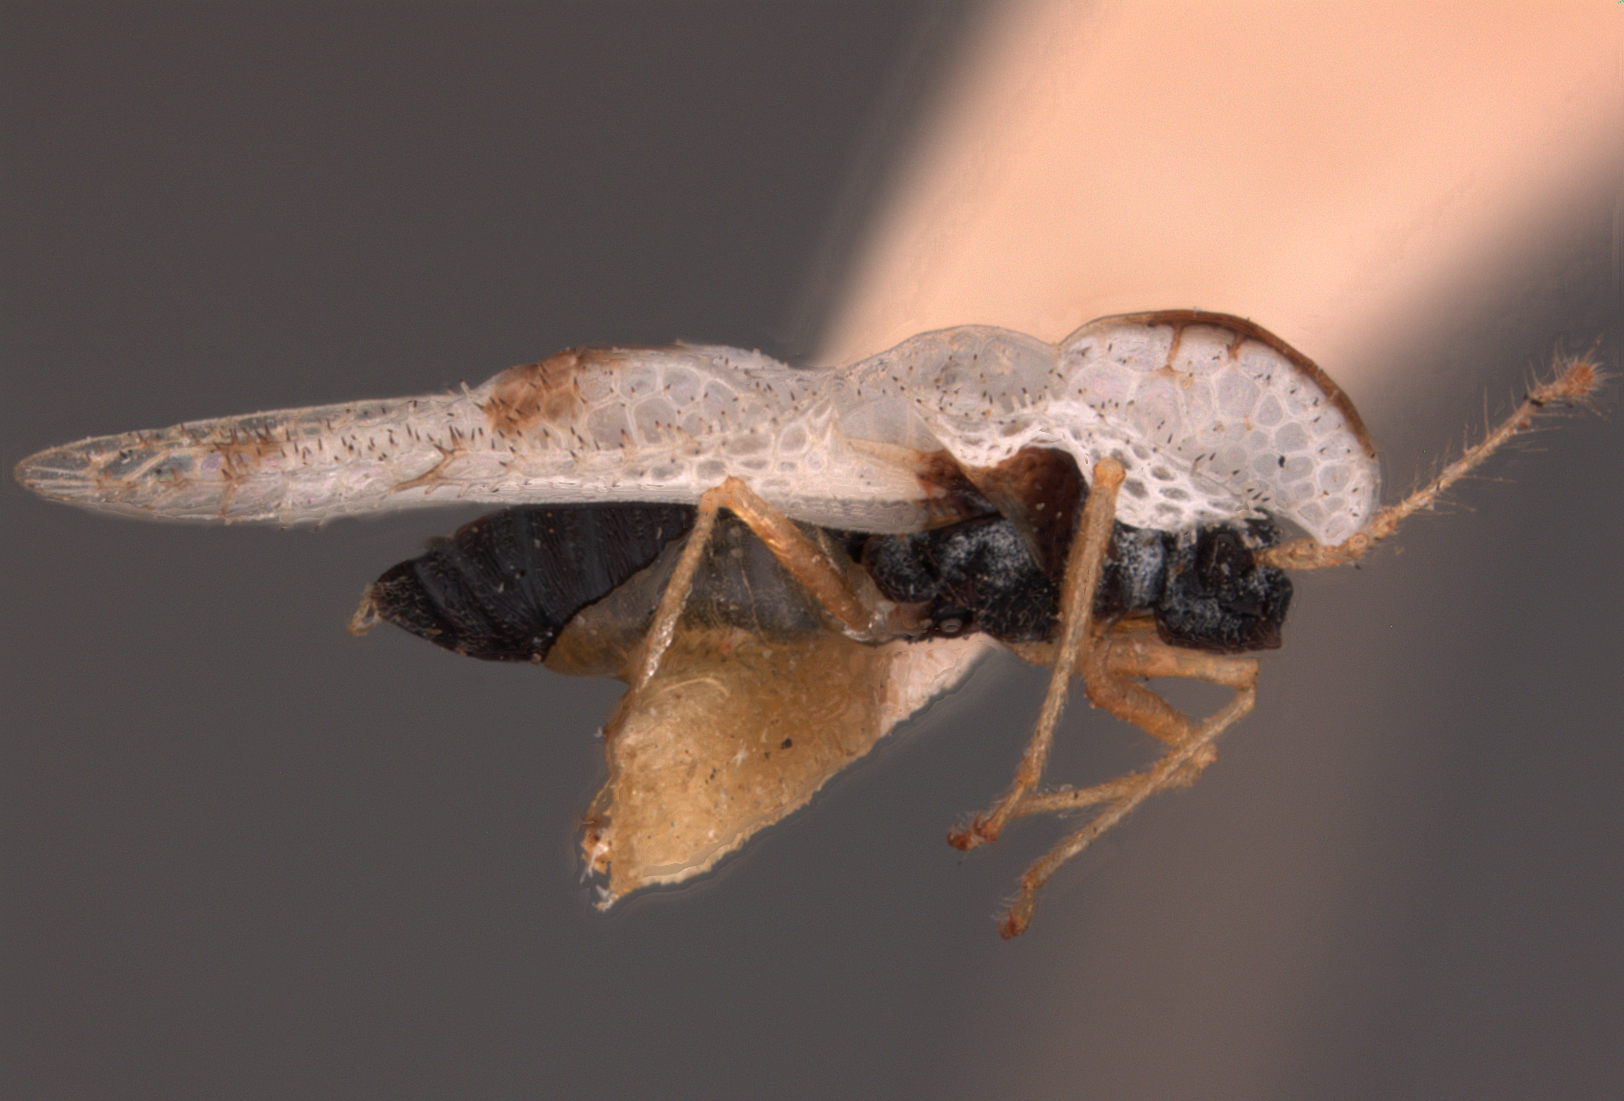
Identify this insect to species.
Corythuca confraterna
